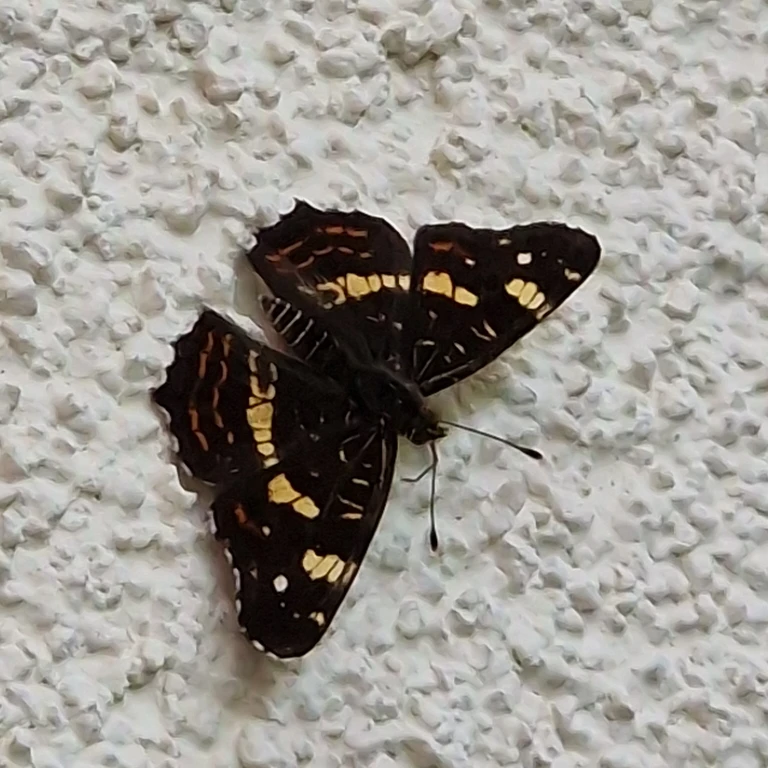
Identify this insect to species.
Araschnia levana
